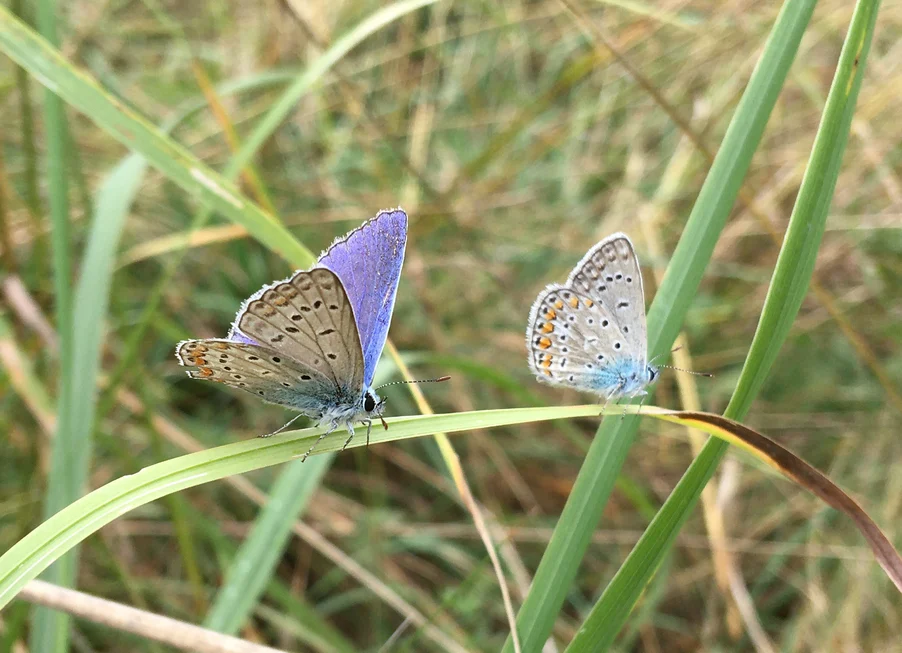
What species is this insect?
Polyommatus icarus
